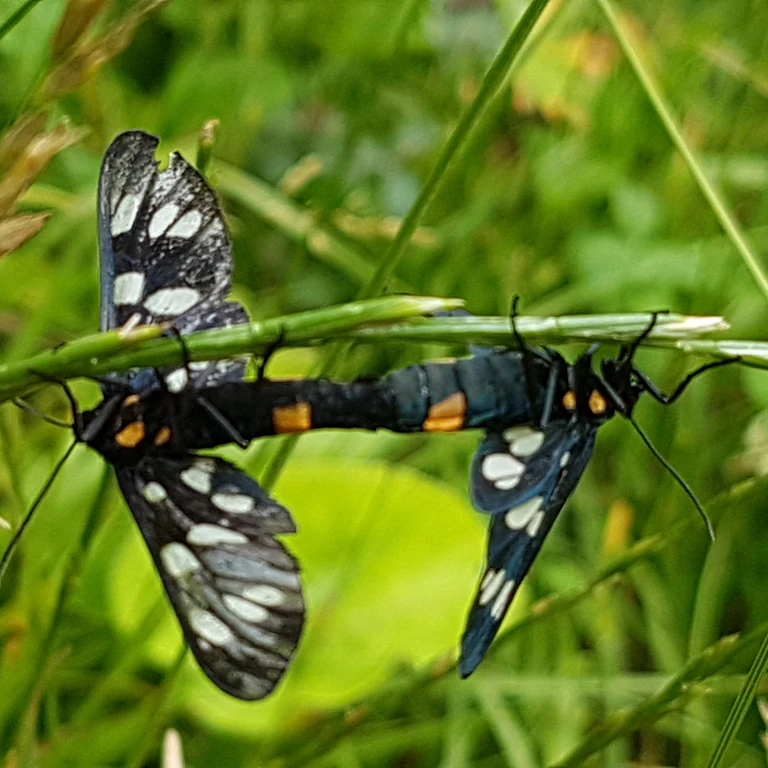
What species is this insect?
Amata phegea
